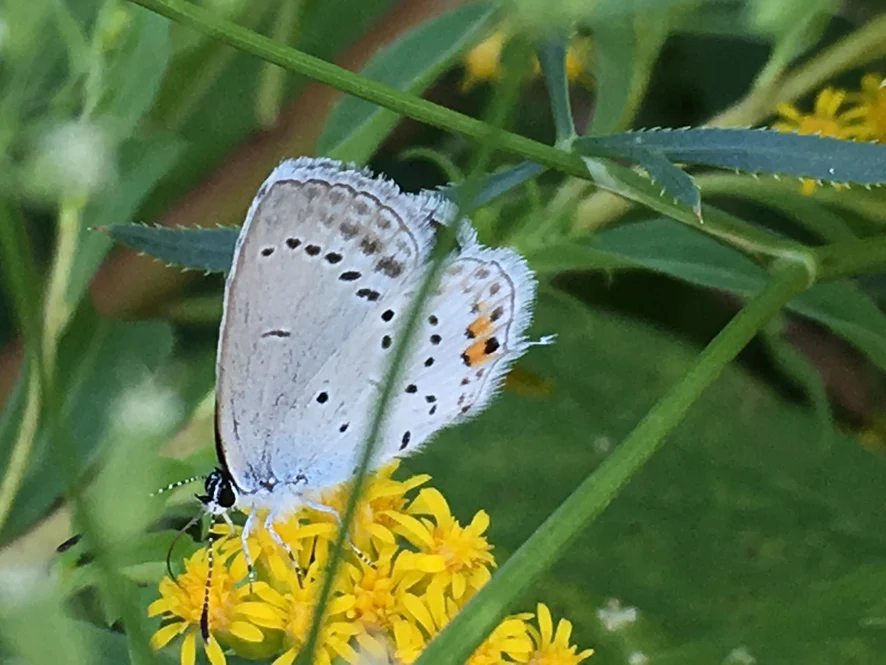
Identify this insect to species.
Cupido argiades (also Elkalyce argiades)
